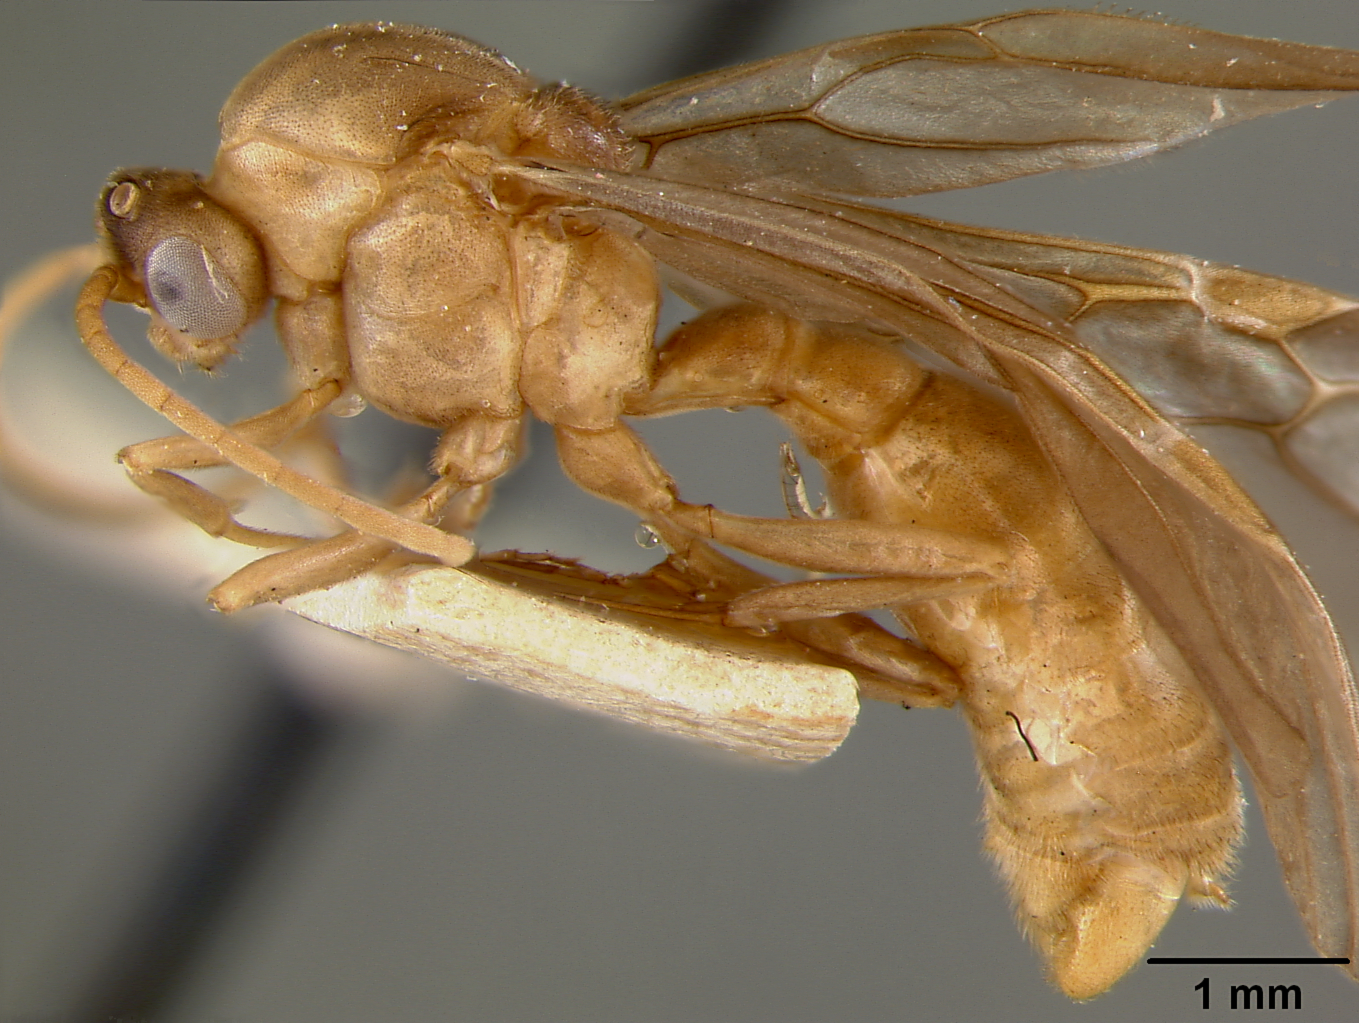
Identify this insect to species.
Carebara osborni
